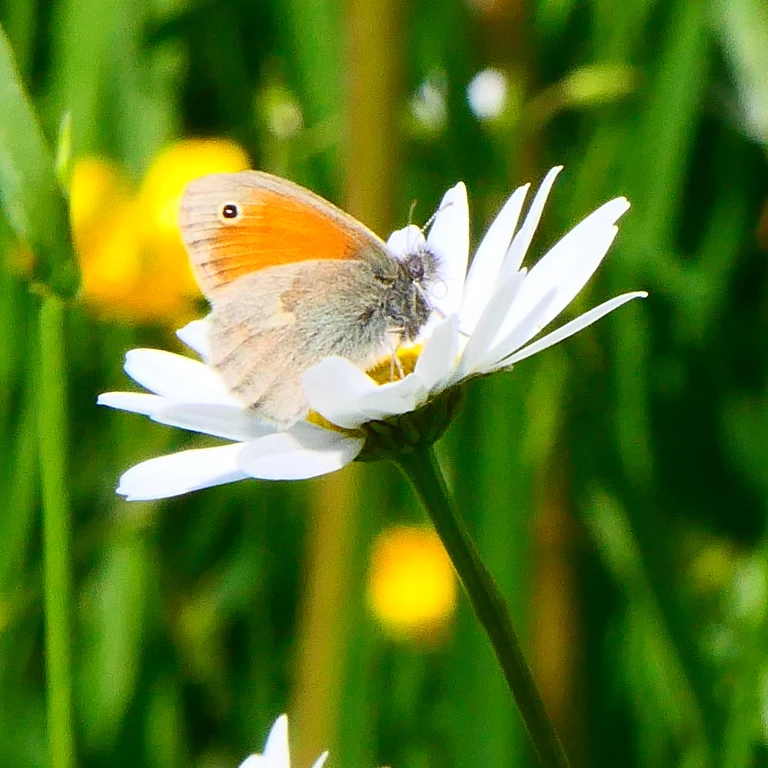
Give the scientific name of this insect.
Coenonympha pamphilus
